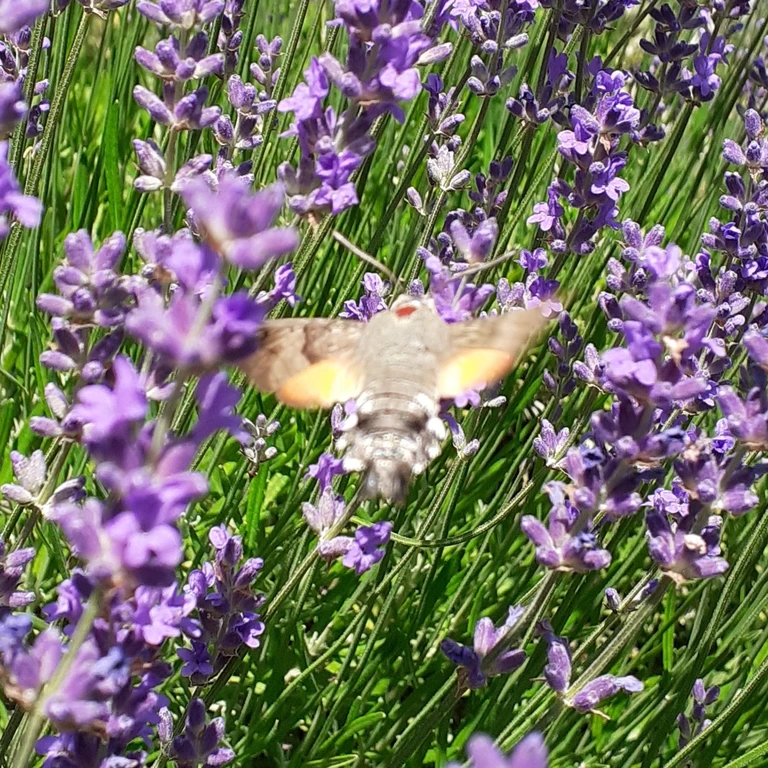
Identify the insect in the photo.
Macroglossum stellatarum
